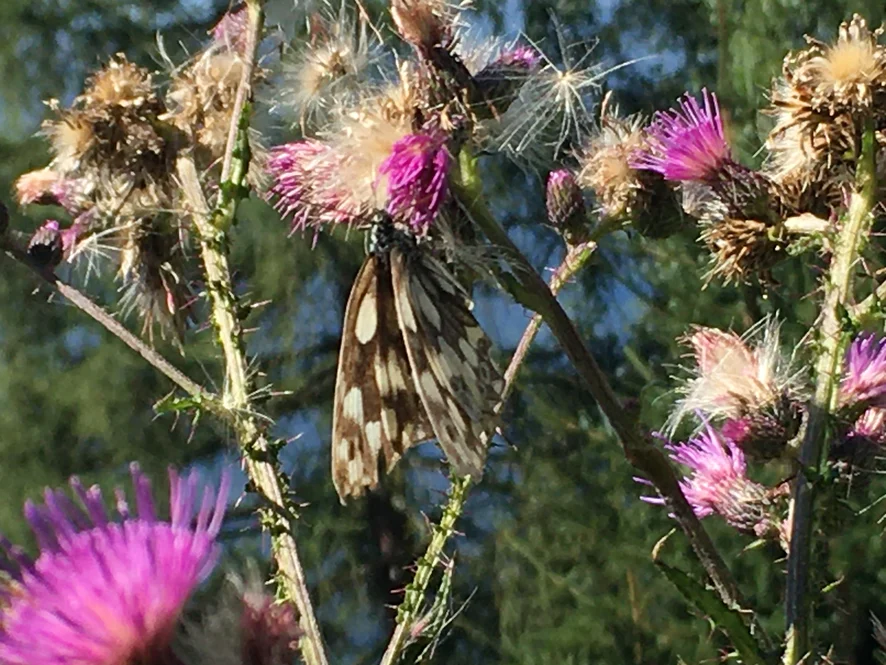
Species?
Melanargia galathea
